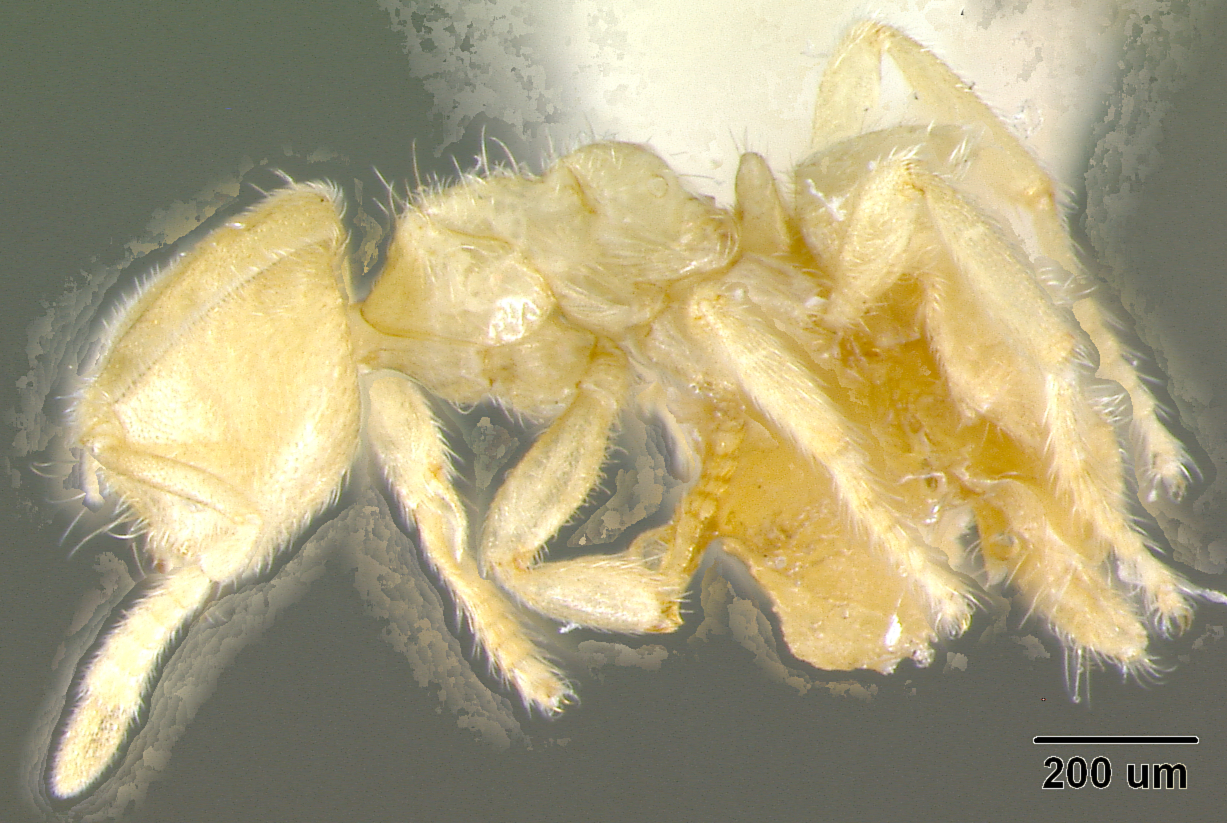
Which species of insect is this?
Acropyga berwicki
